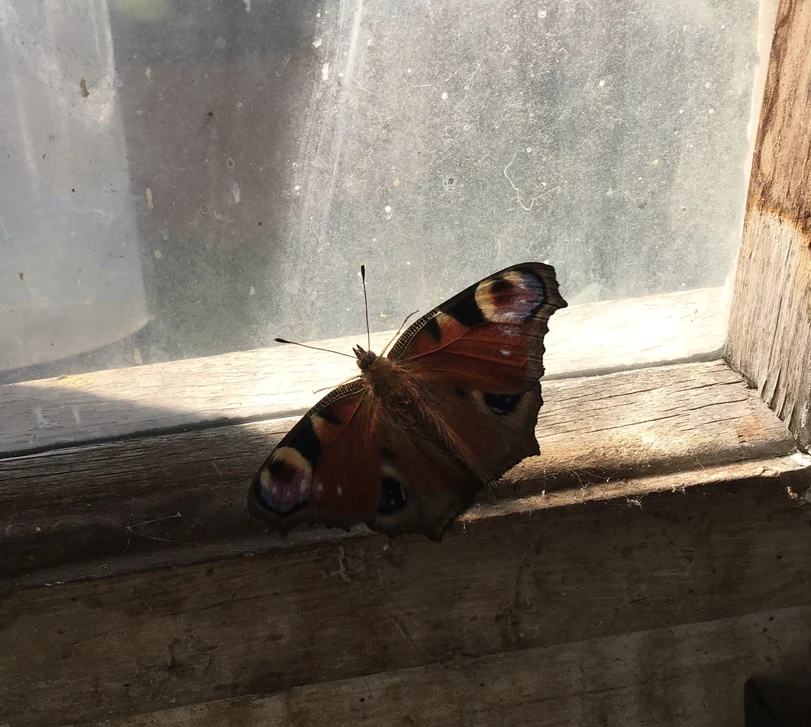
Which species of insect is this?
Aglais io
